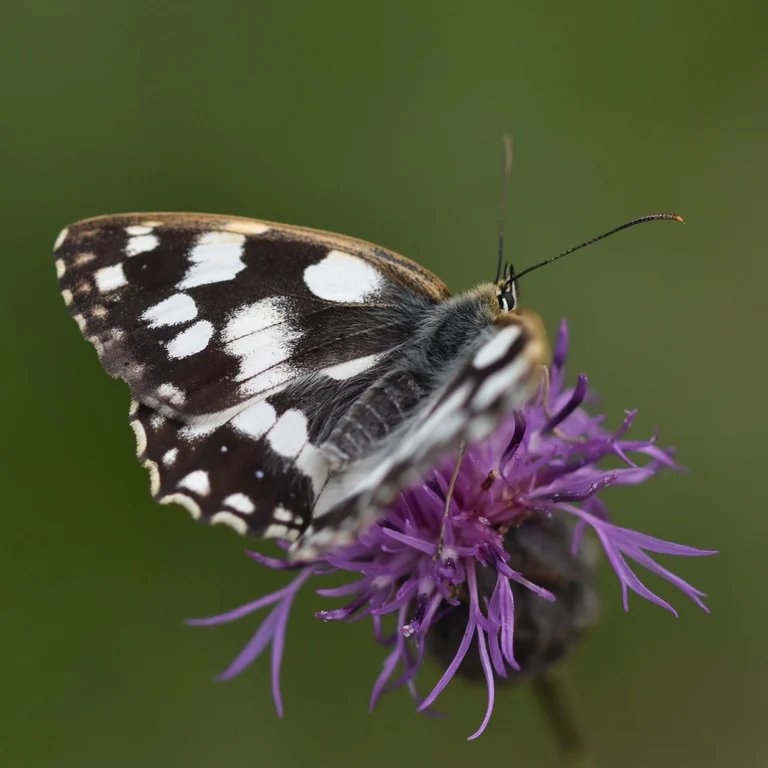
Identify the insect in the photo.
Melanargia galathea
